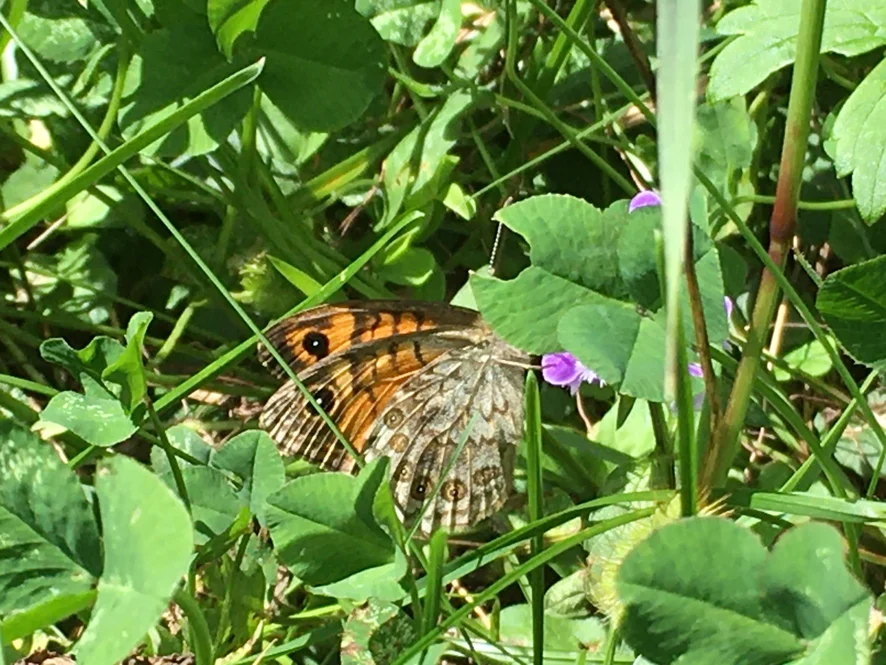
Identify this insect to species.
Lasiommata megera (also Pararge megera)
